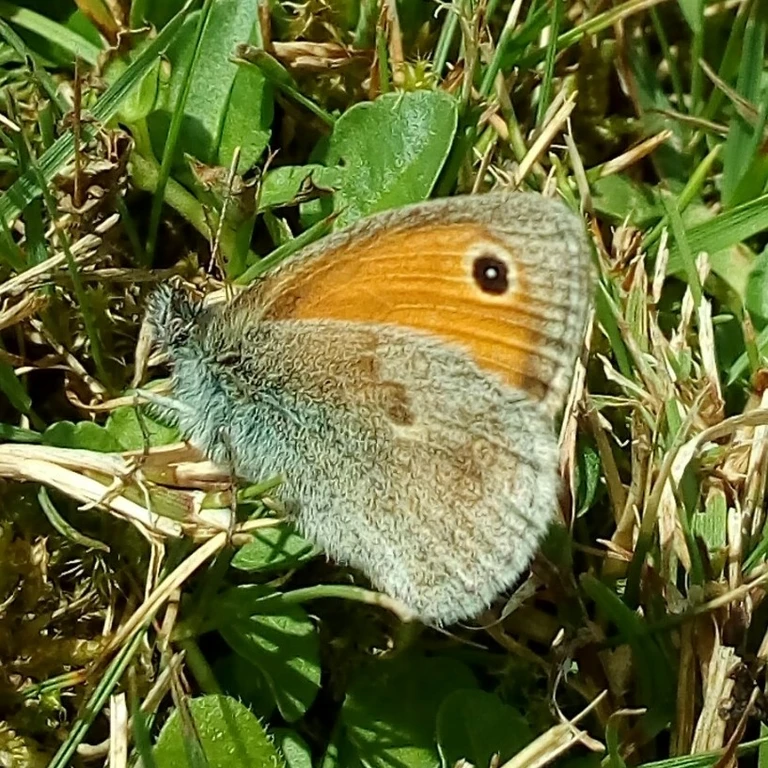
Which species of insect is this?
Coenonympha pamphilus
